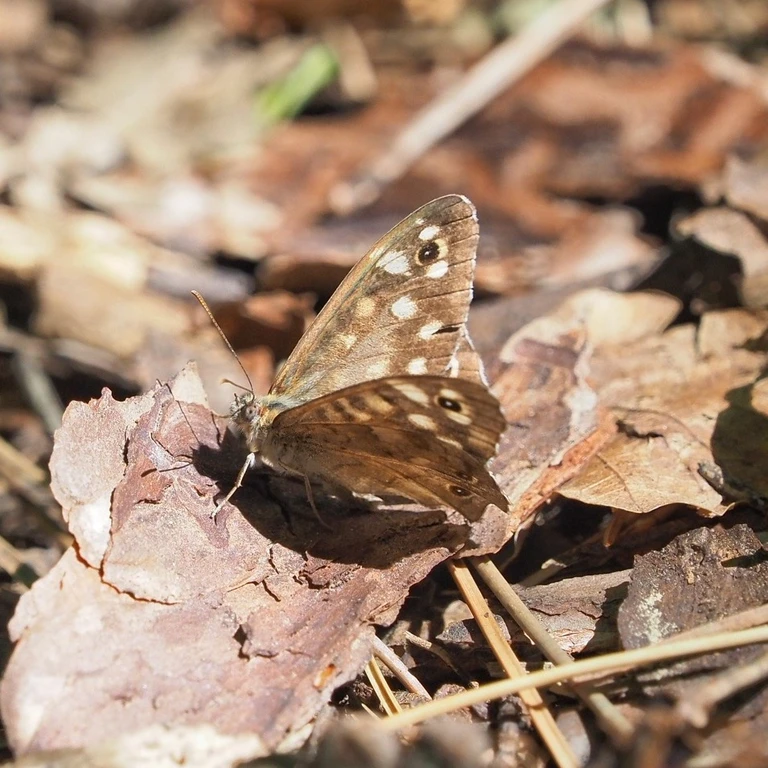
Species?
Pararge aegeria
